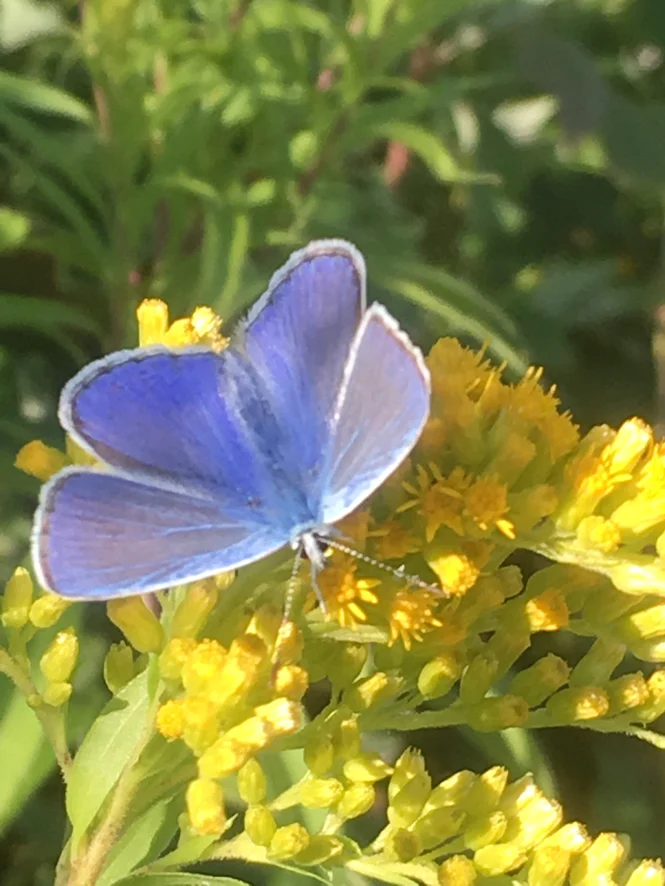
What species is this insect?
Polyommatus icarus
